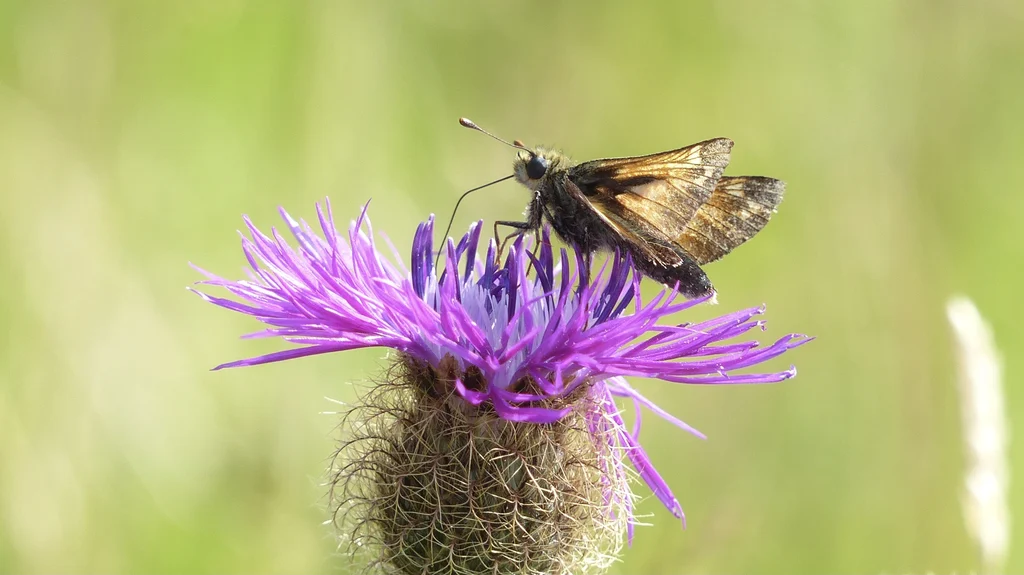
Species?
Ochlodes sylvanus (also Ochlodes venata)
